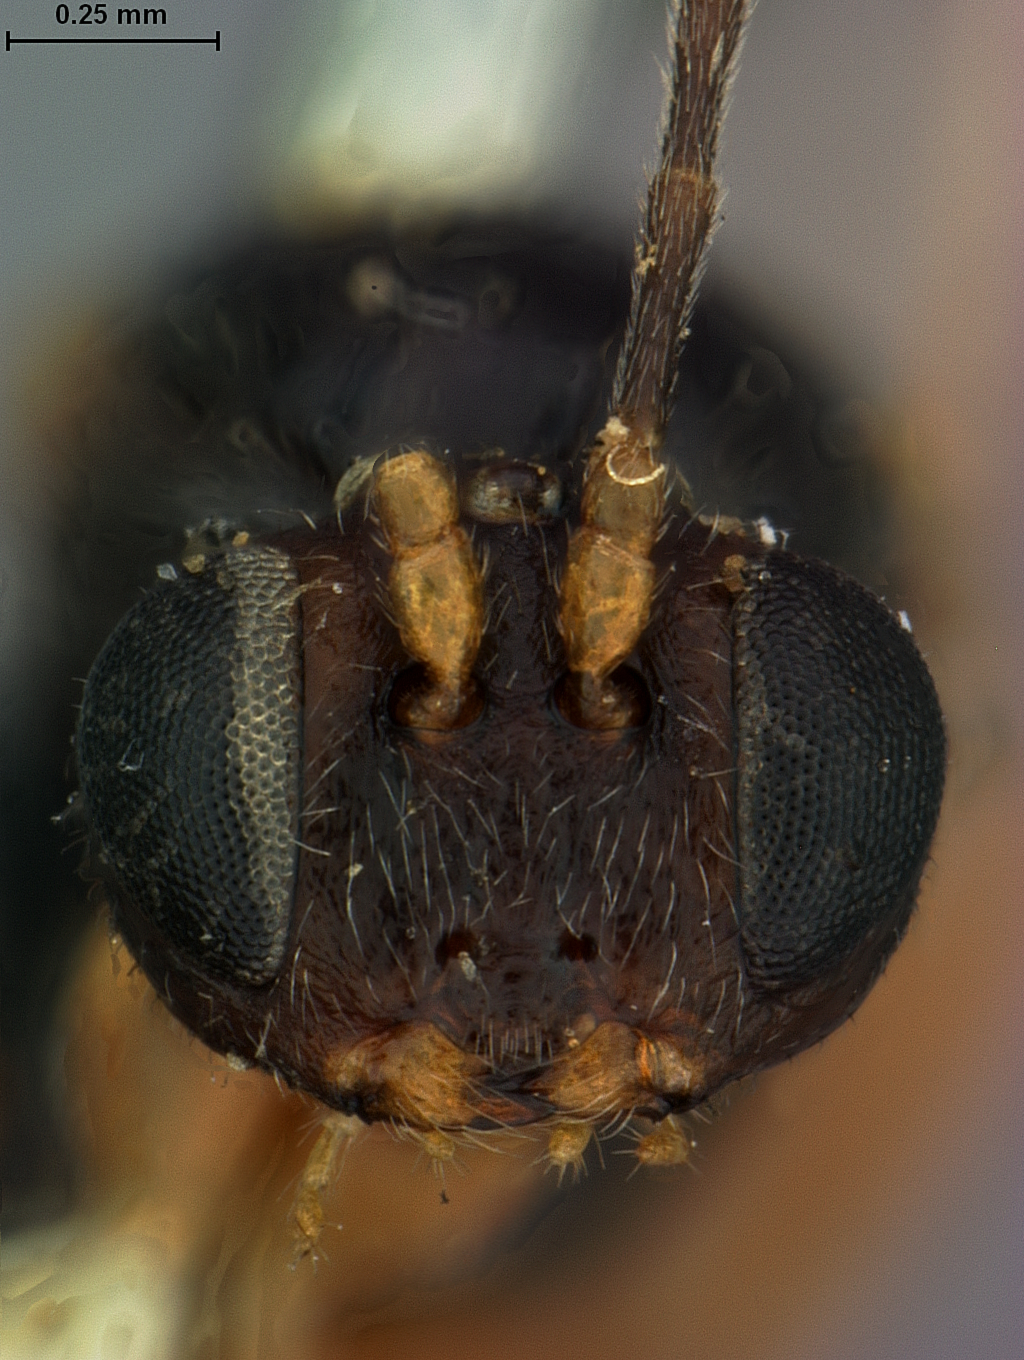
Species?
Dryophanta texana
